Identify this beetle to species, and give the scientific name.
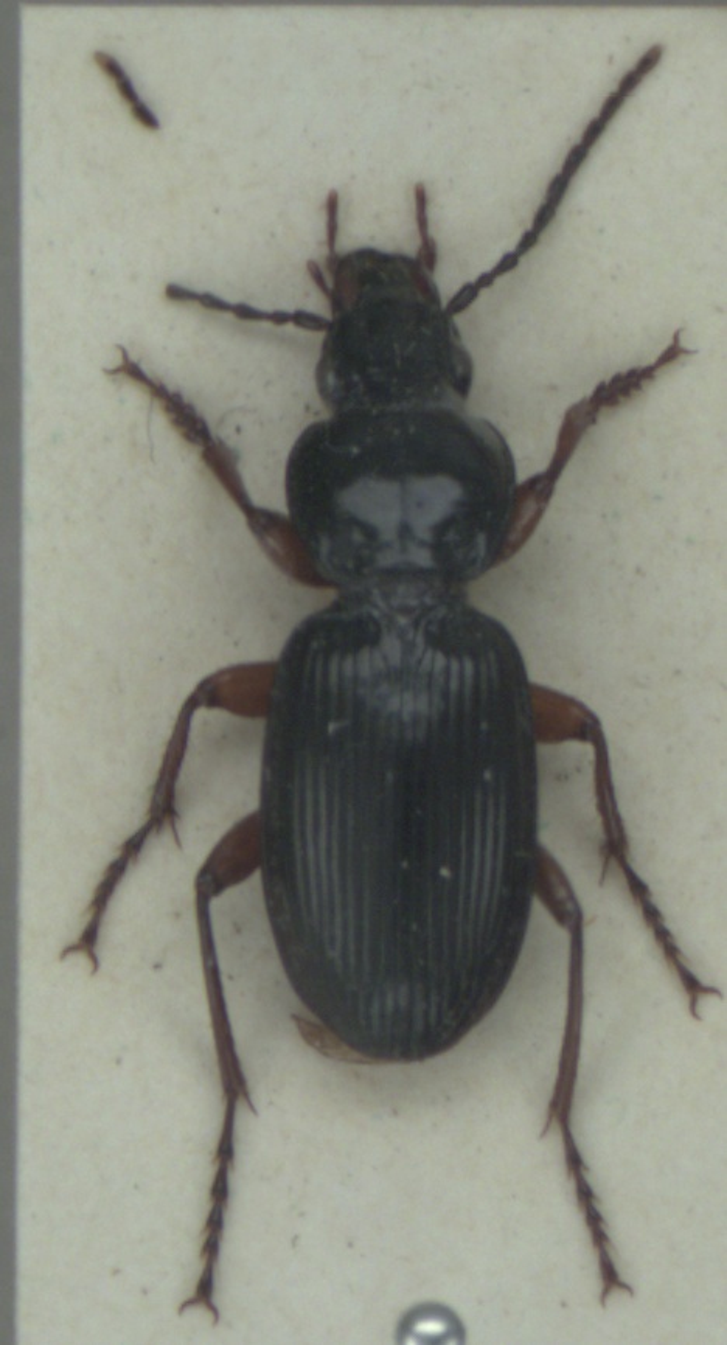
Pterostichus madidus
